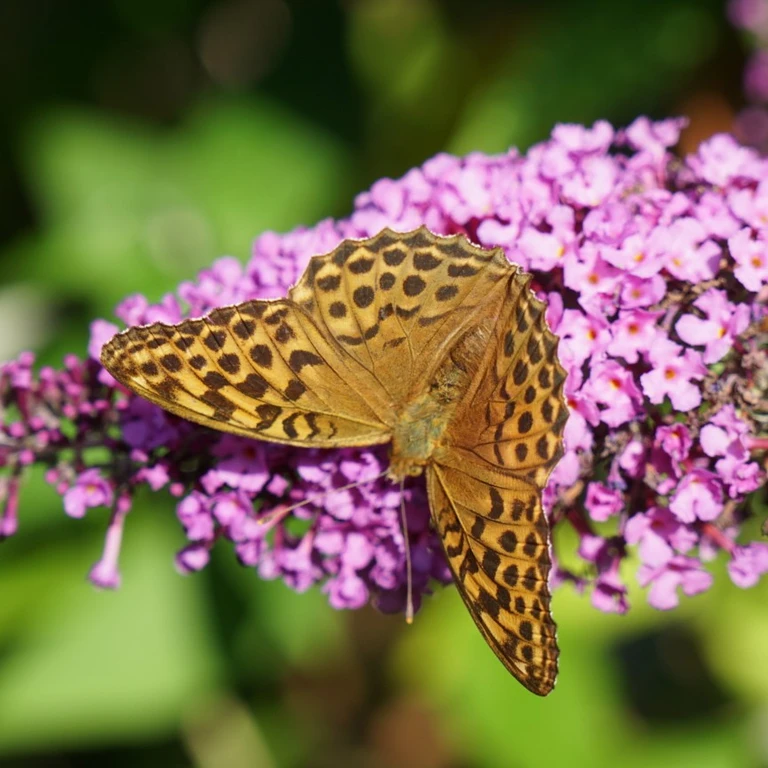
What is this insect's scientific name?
Argynnis paphia
